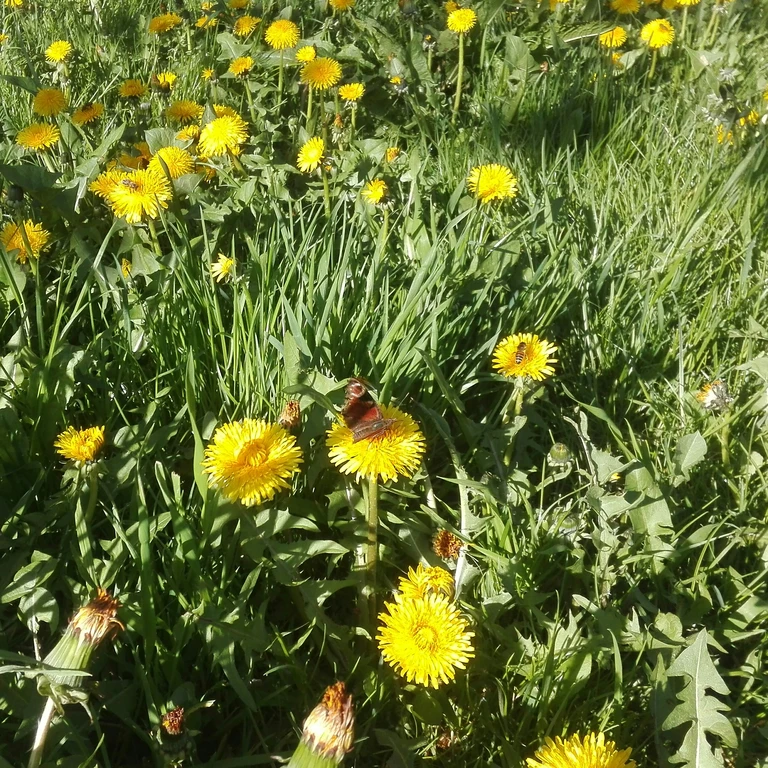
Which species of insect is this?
Aglais io
